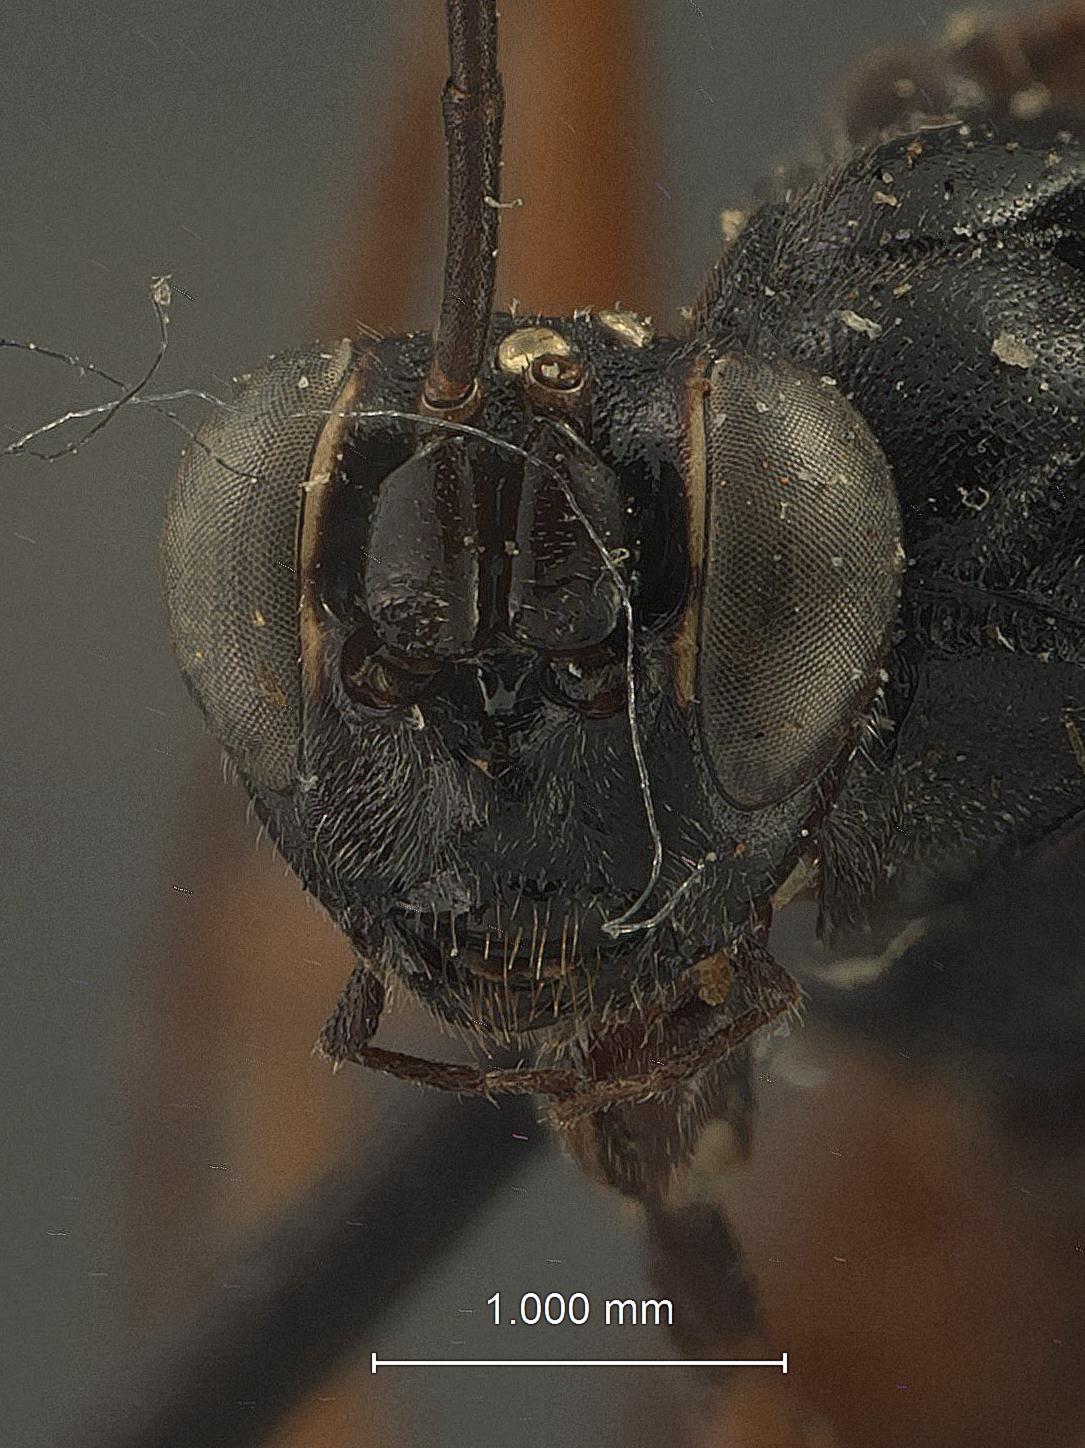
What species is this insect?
Cryptus dorsicarinatus
